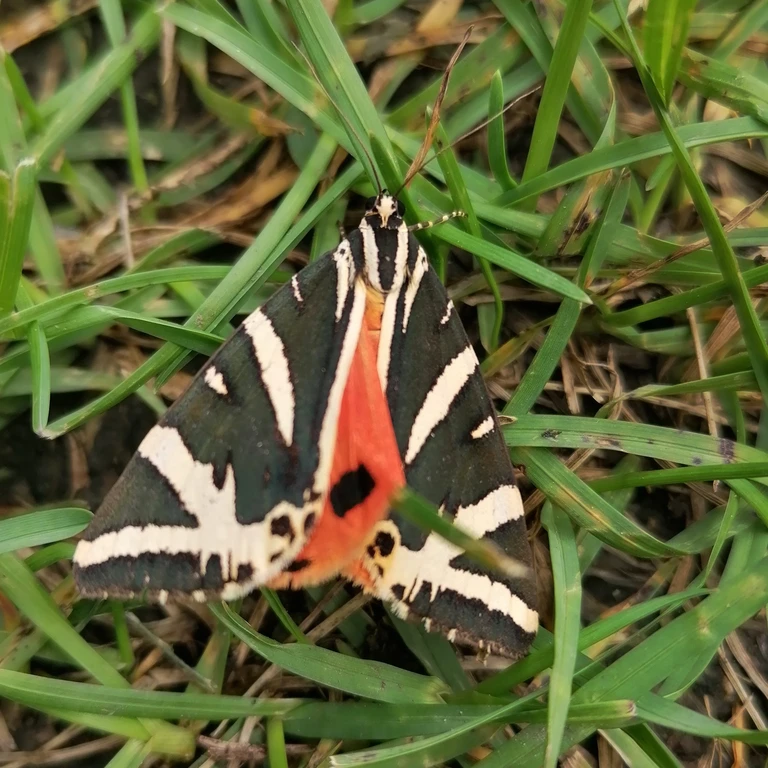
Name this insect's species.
Euplagia quadripunctaria
